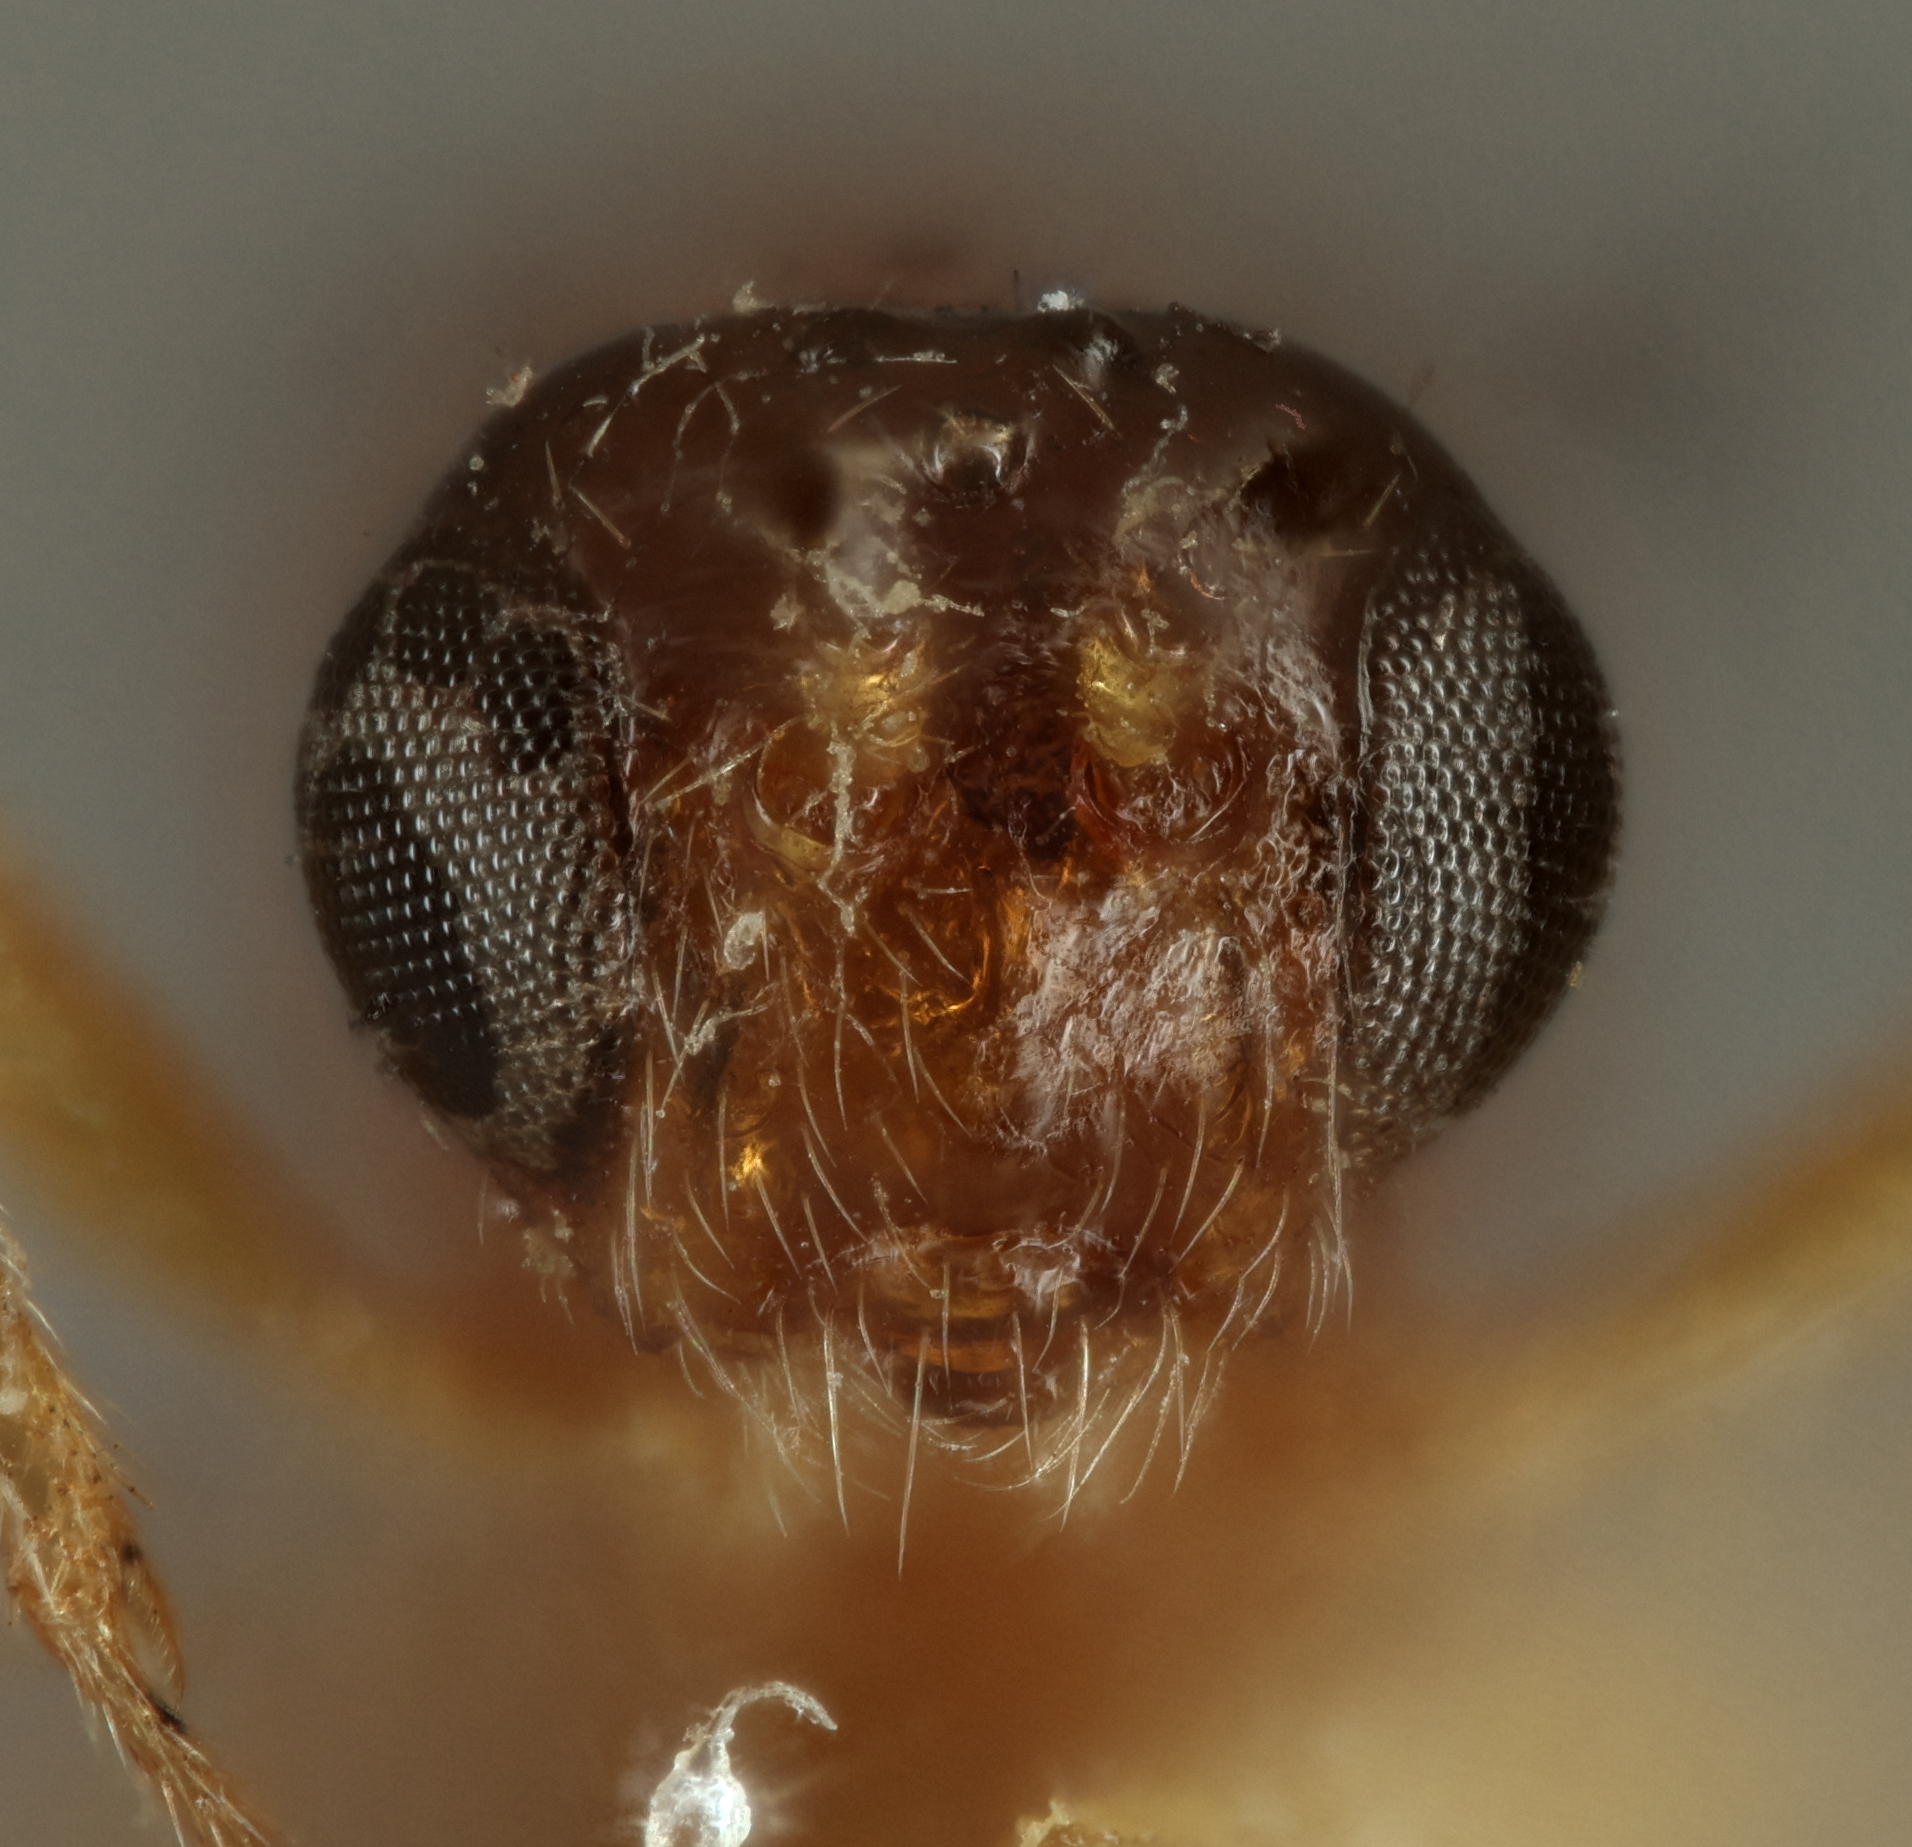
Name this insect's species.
Opius coleogaster
